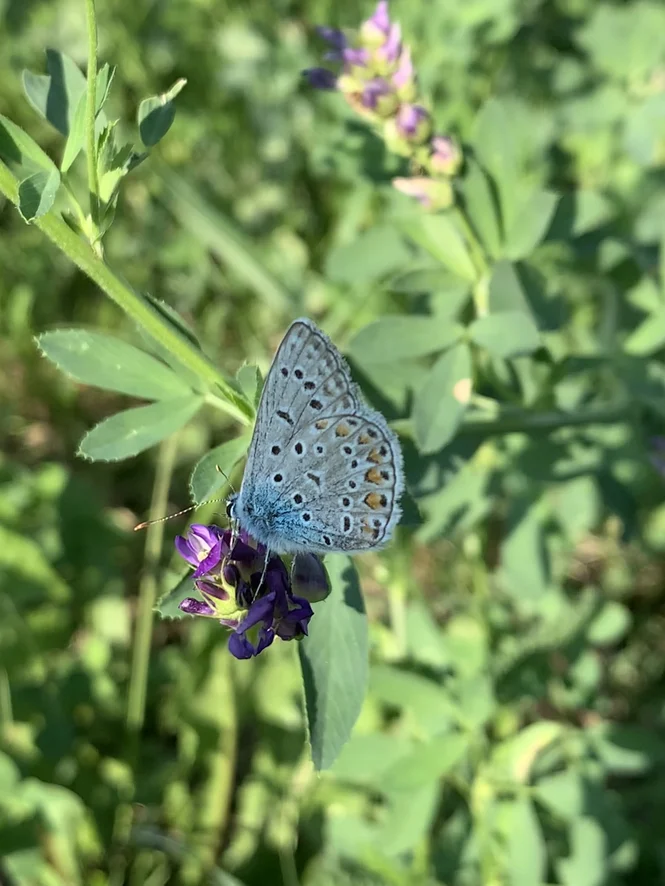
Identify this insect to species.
Polyommatus icarus
